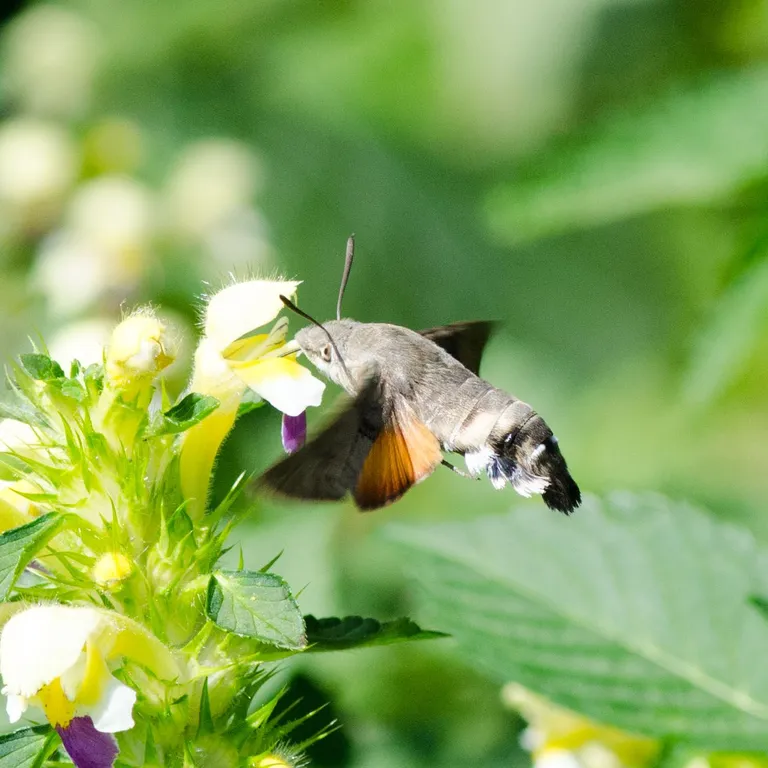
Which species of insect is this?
Macroglossum stellatarum
